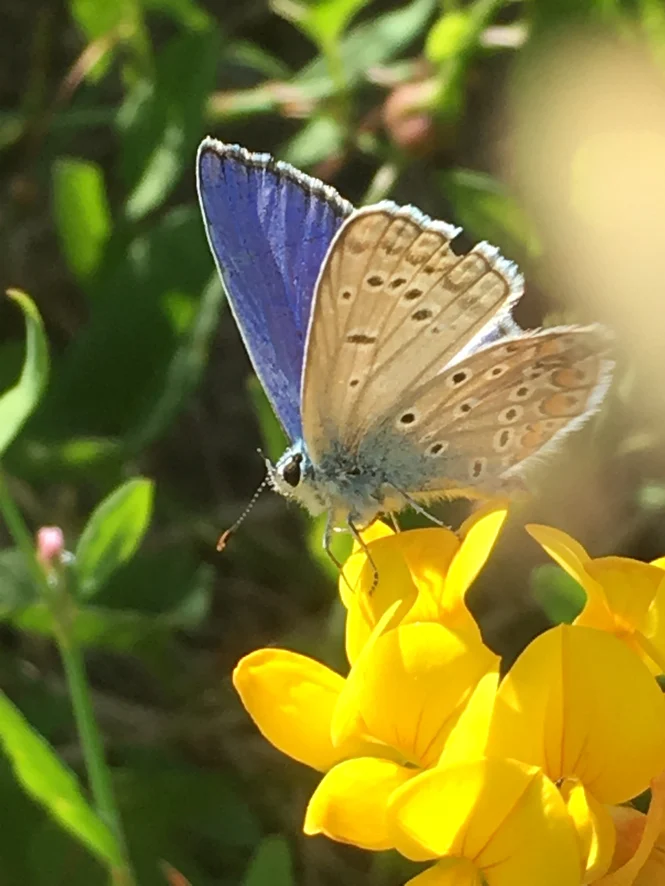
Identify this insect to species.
Polyommatus icarus
